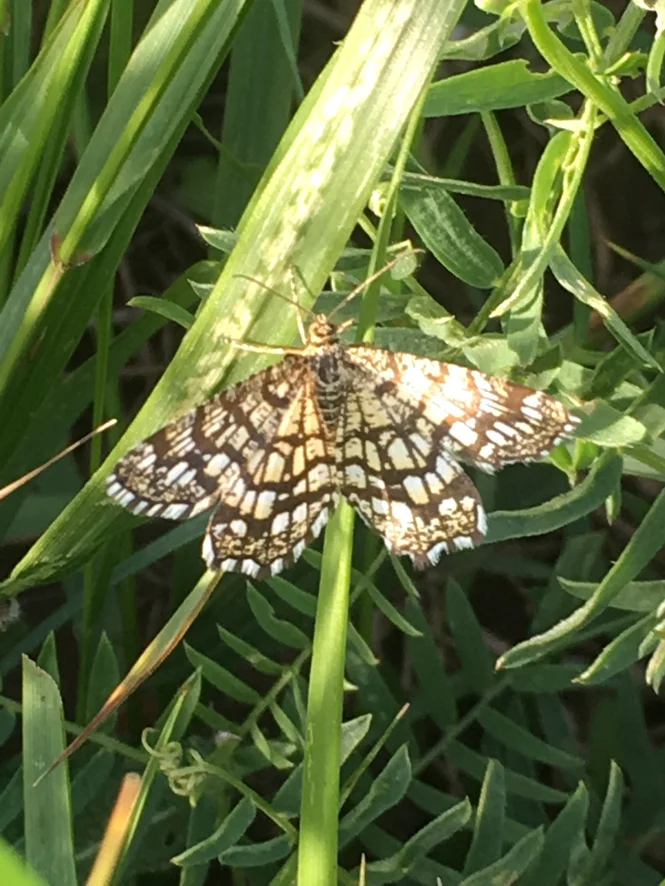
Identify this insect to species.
Chiasmia clathrata
